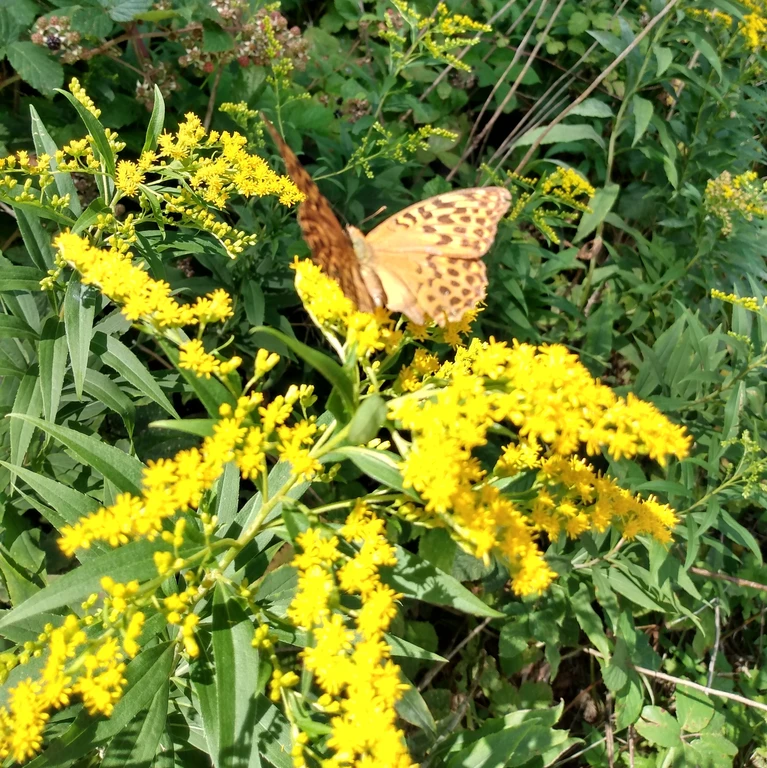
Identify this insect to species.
Argynnis paphia
